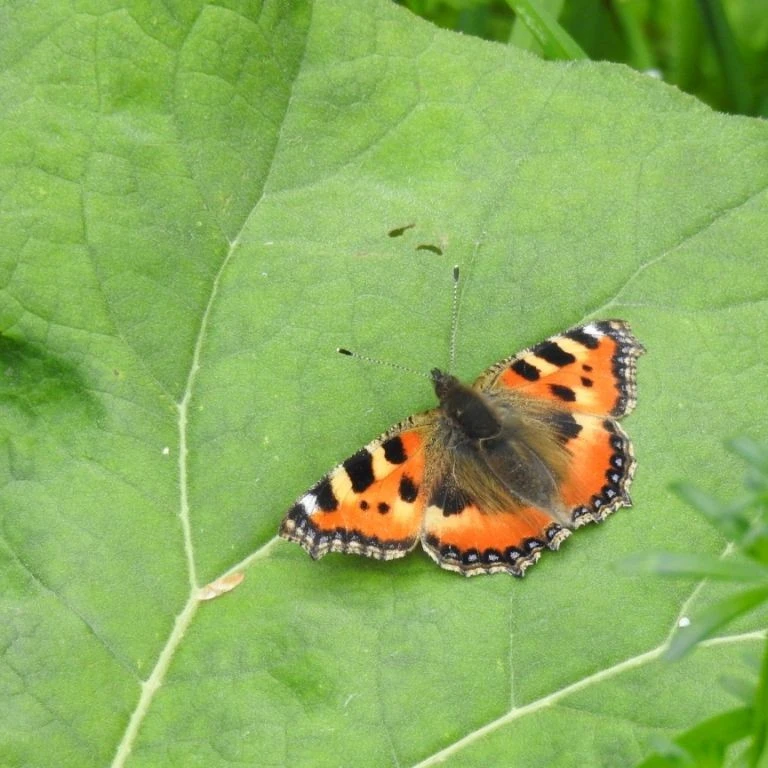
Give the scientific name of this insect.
Aglais urticae
